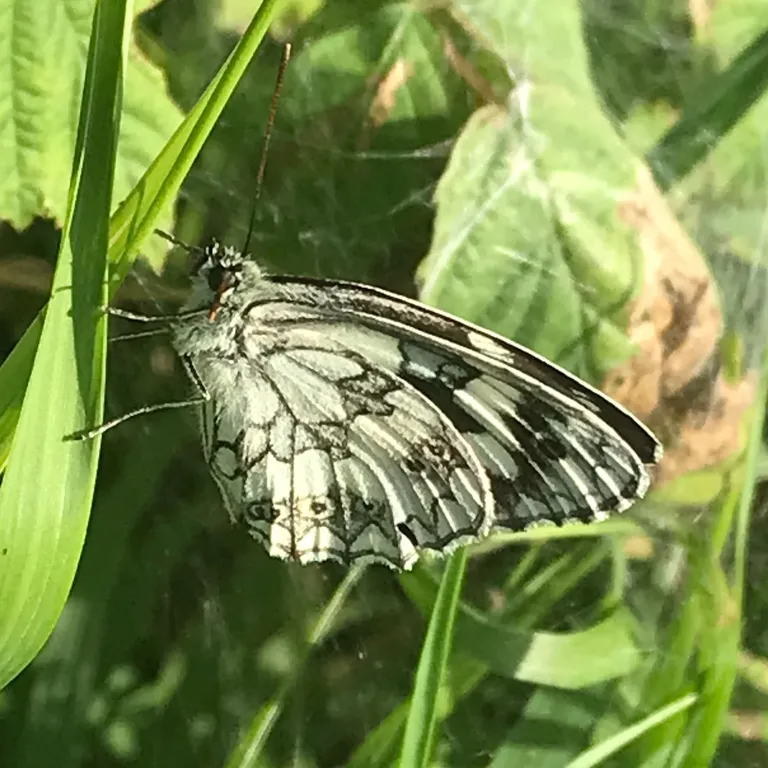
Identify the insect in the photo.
Melanargia galathea
